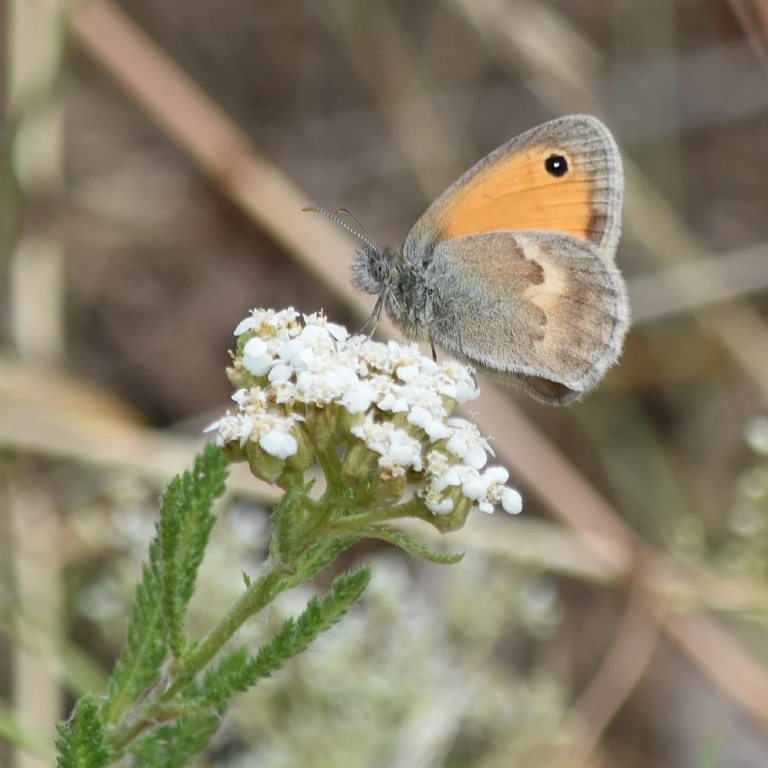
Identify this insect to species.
Coenonympha pamphilus
